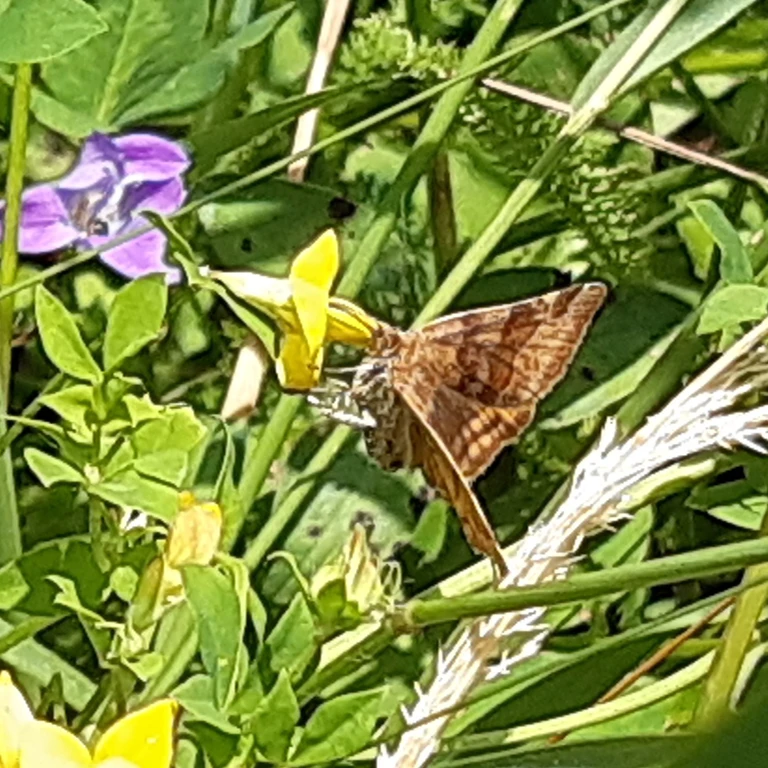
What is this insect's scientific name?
Euclidia glyphica
